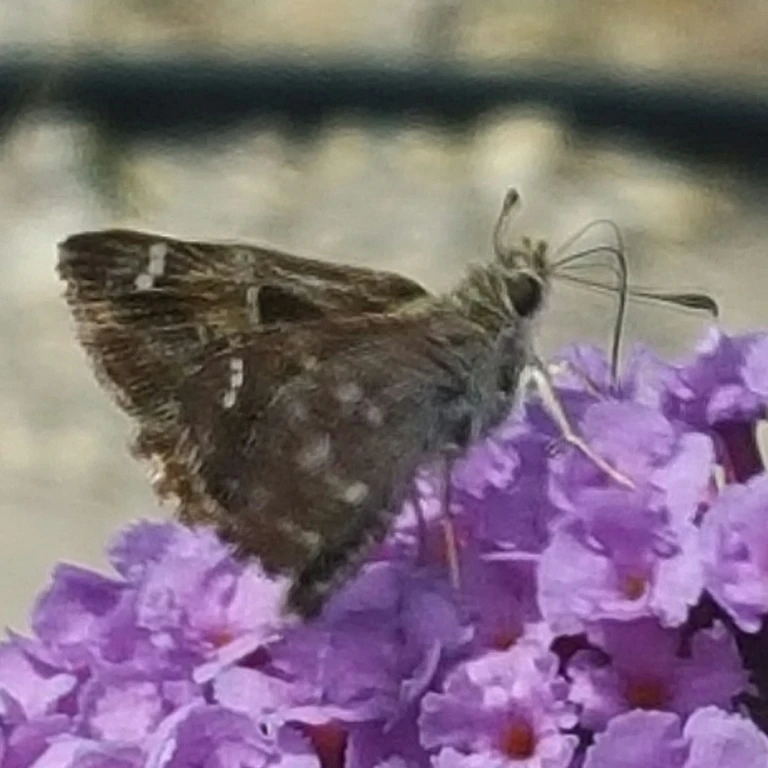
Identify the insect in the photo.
Carcharodus alceae
